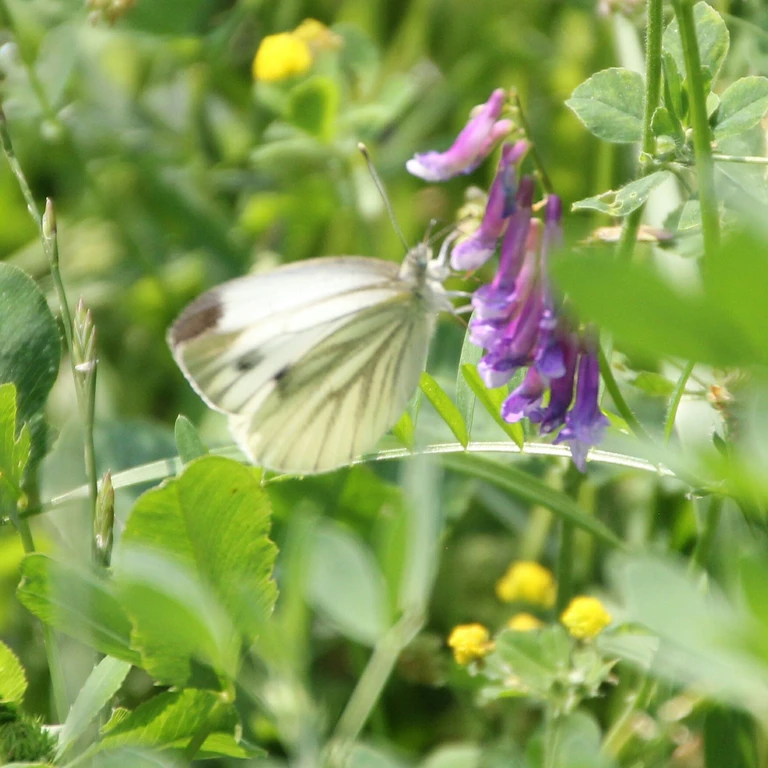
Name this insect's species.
Pieris napi
